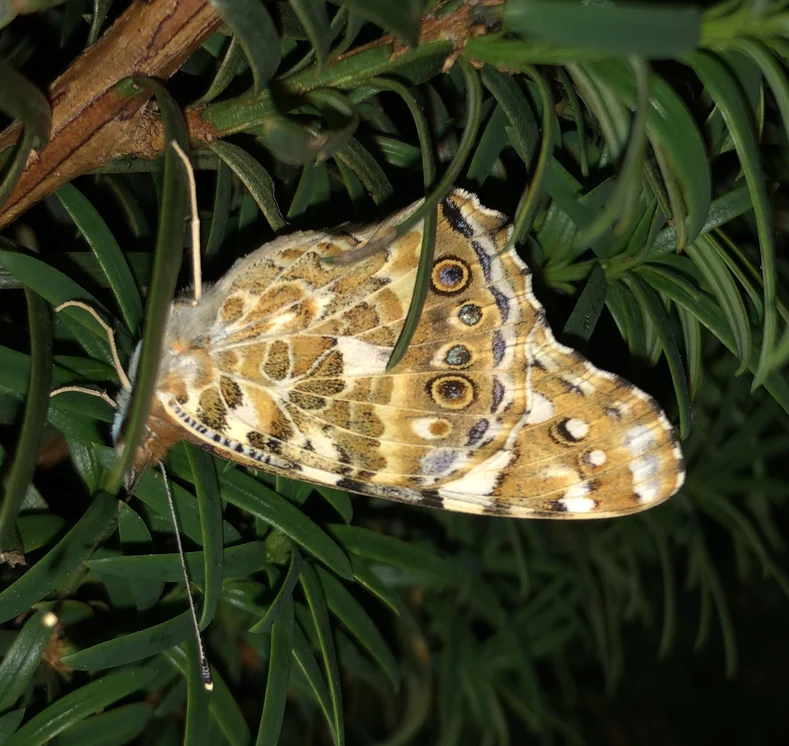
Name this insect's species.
Vanessa cardui
